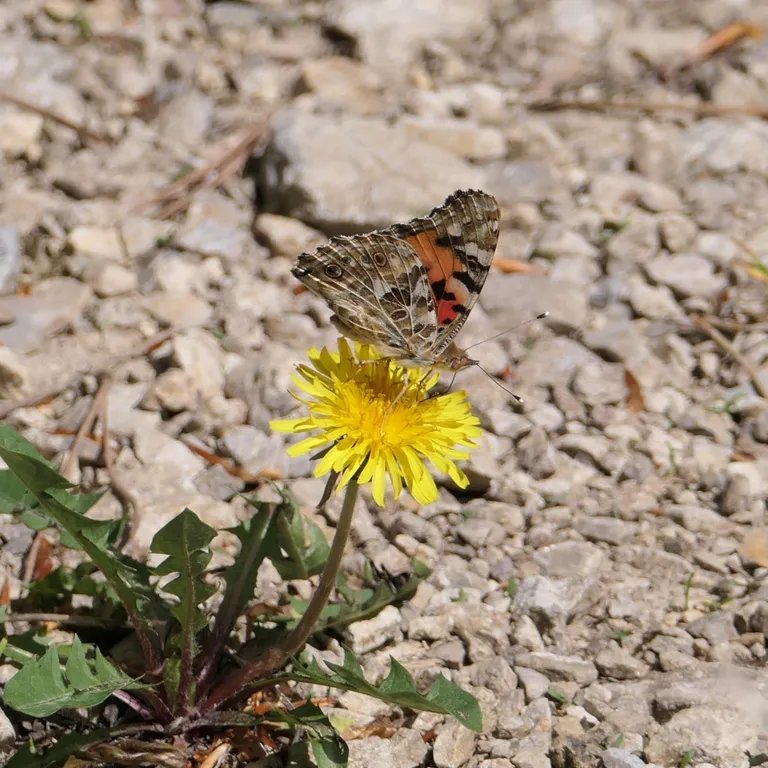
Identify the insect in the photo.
Vanessa cardui
